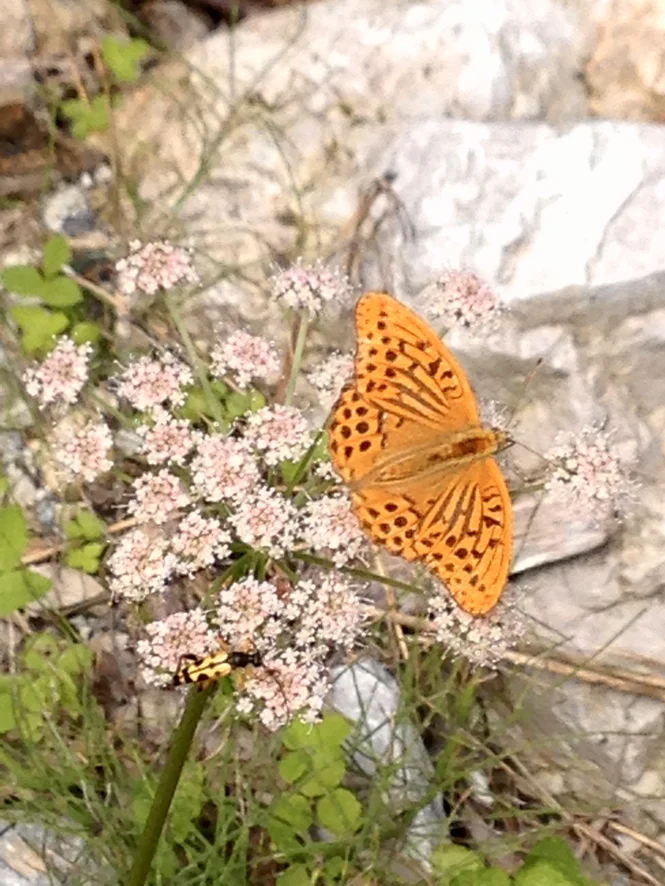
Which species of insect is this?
Argynnis paphia
